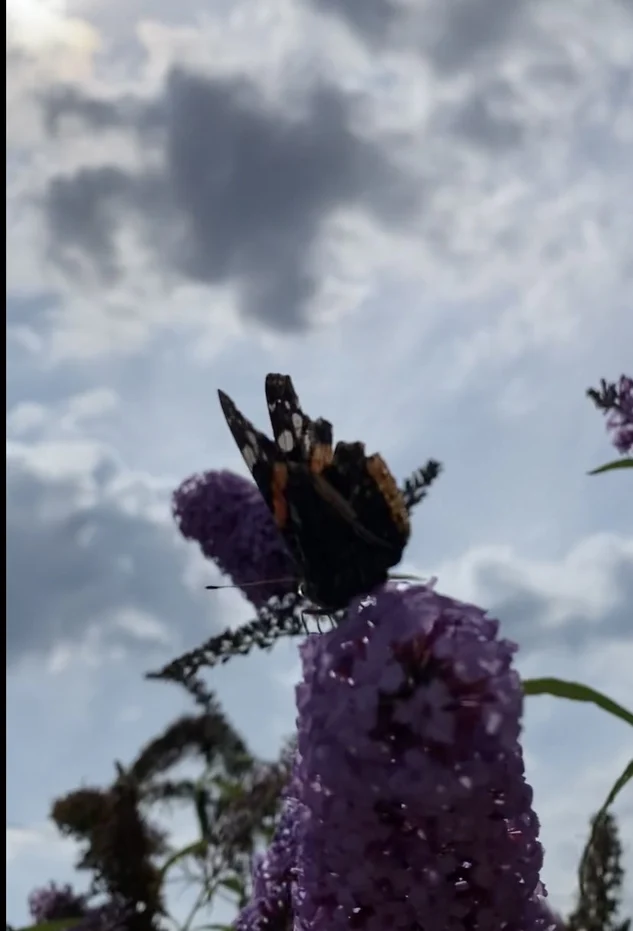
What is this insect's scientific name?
Vanessa atalanta
